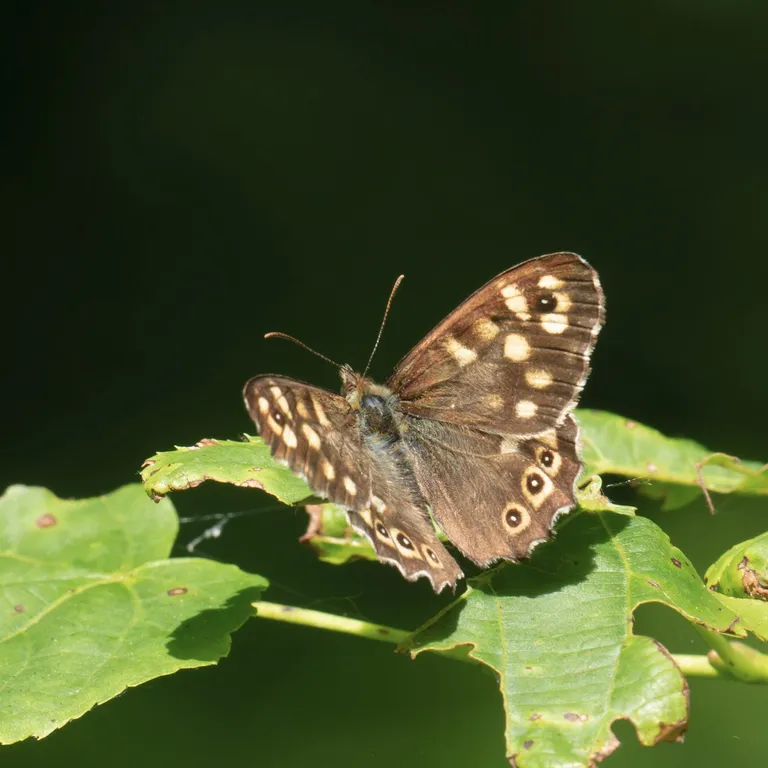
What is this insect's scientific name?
Pararge aegeria
